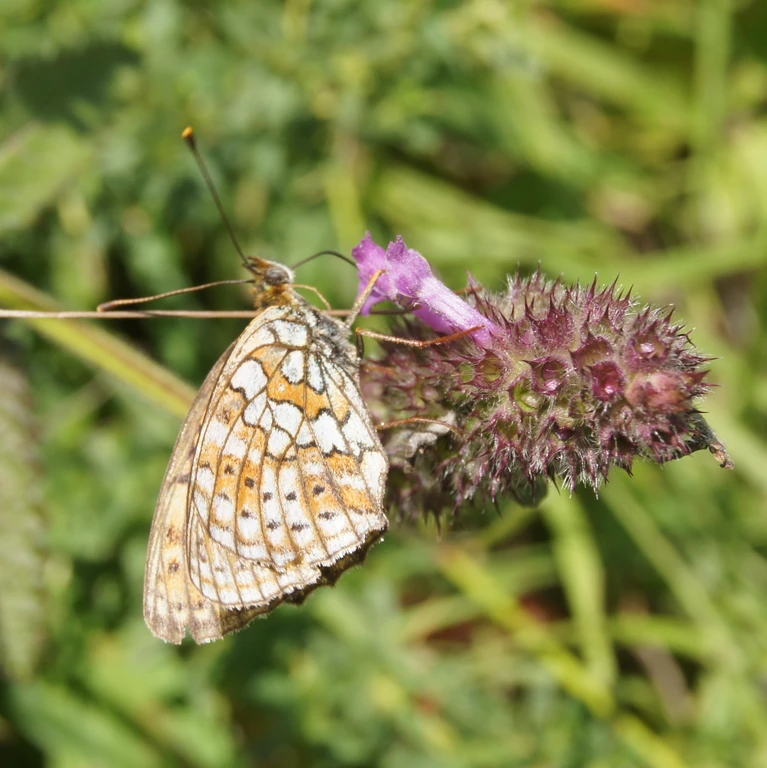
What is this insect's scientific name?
Brenthis hecate
